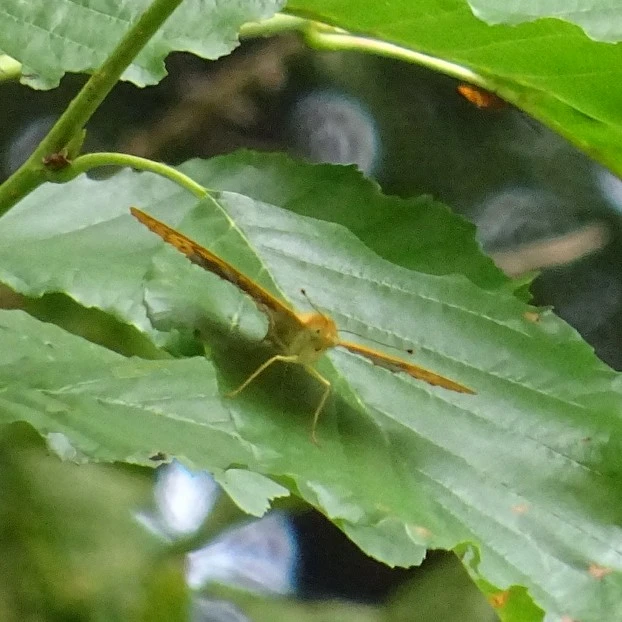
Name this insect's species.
Argynnis paphia
